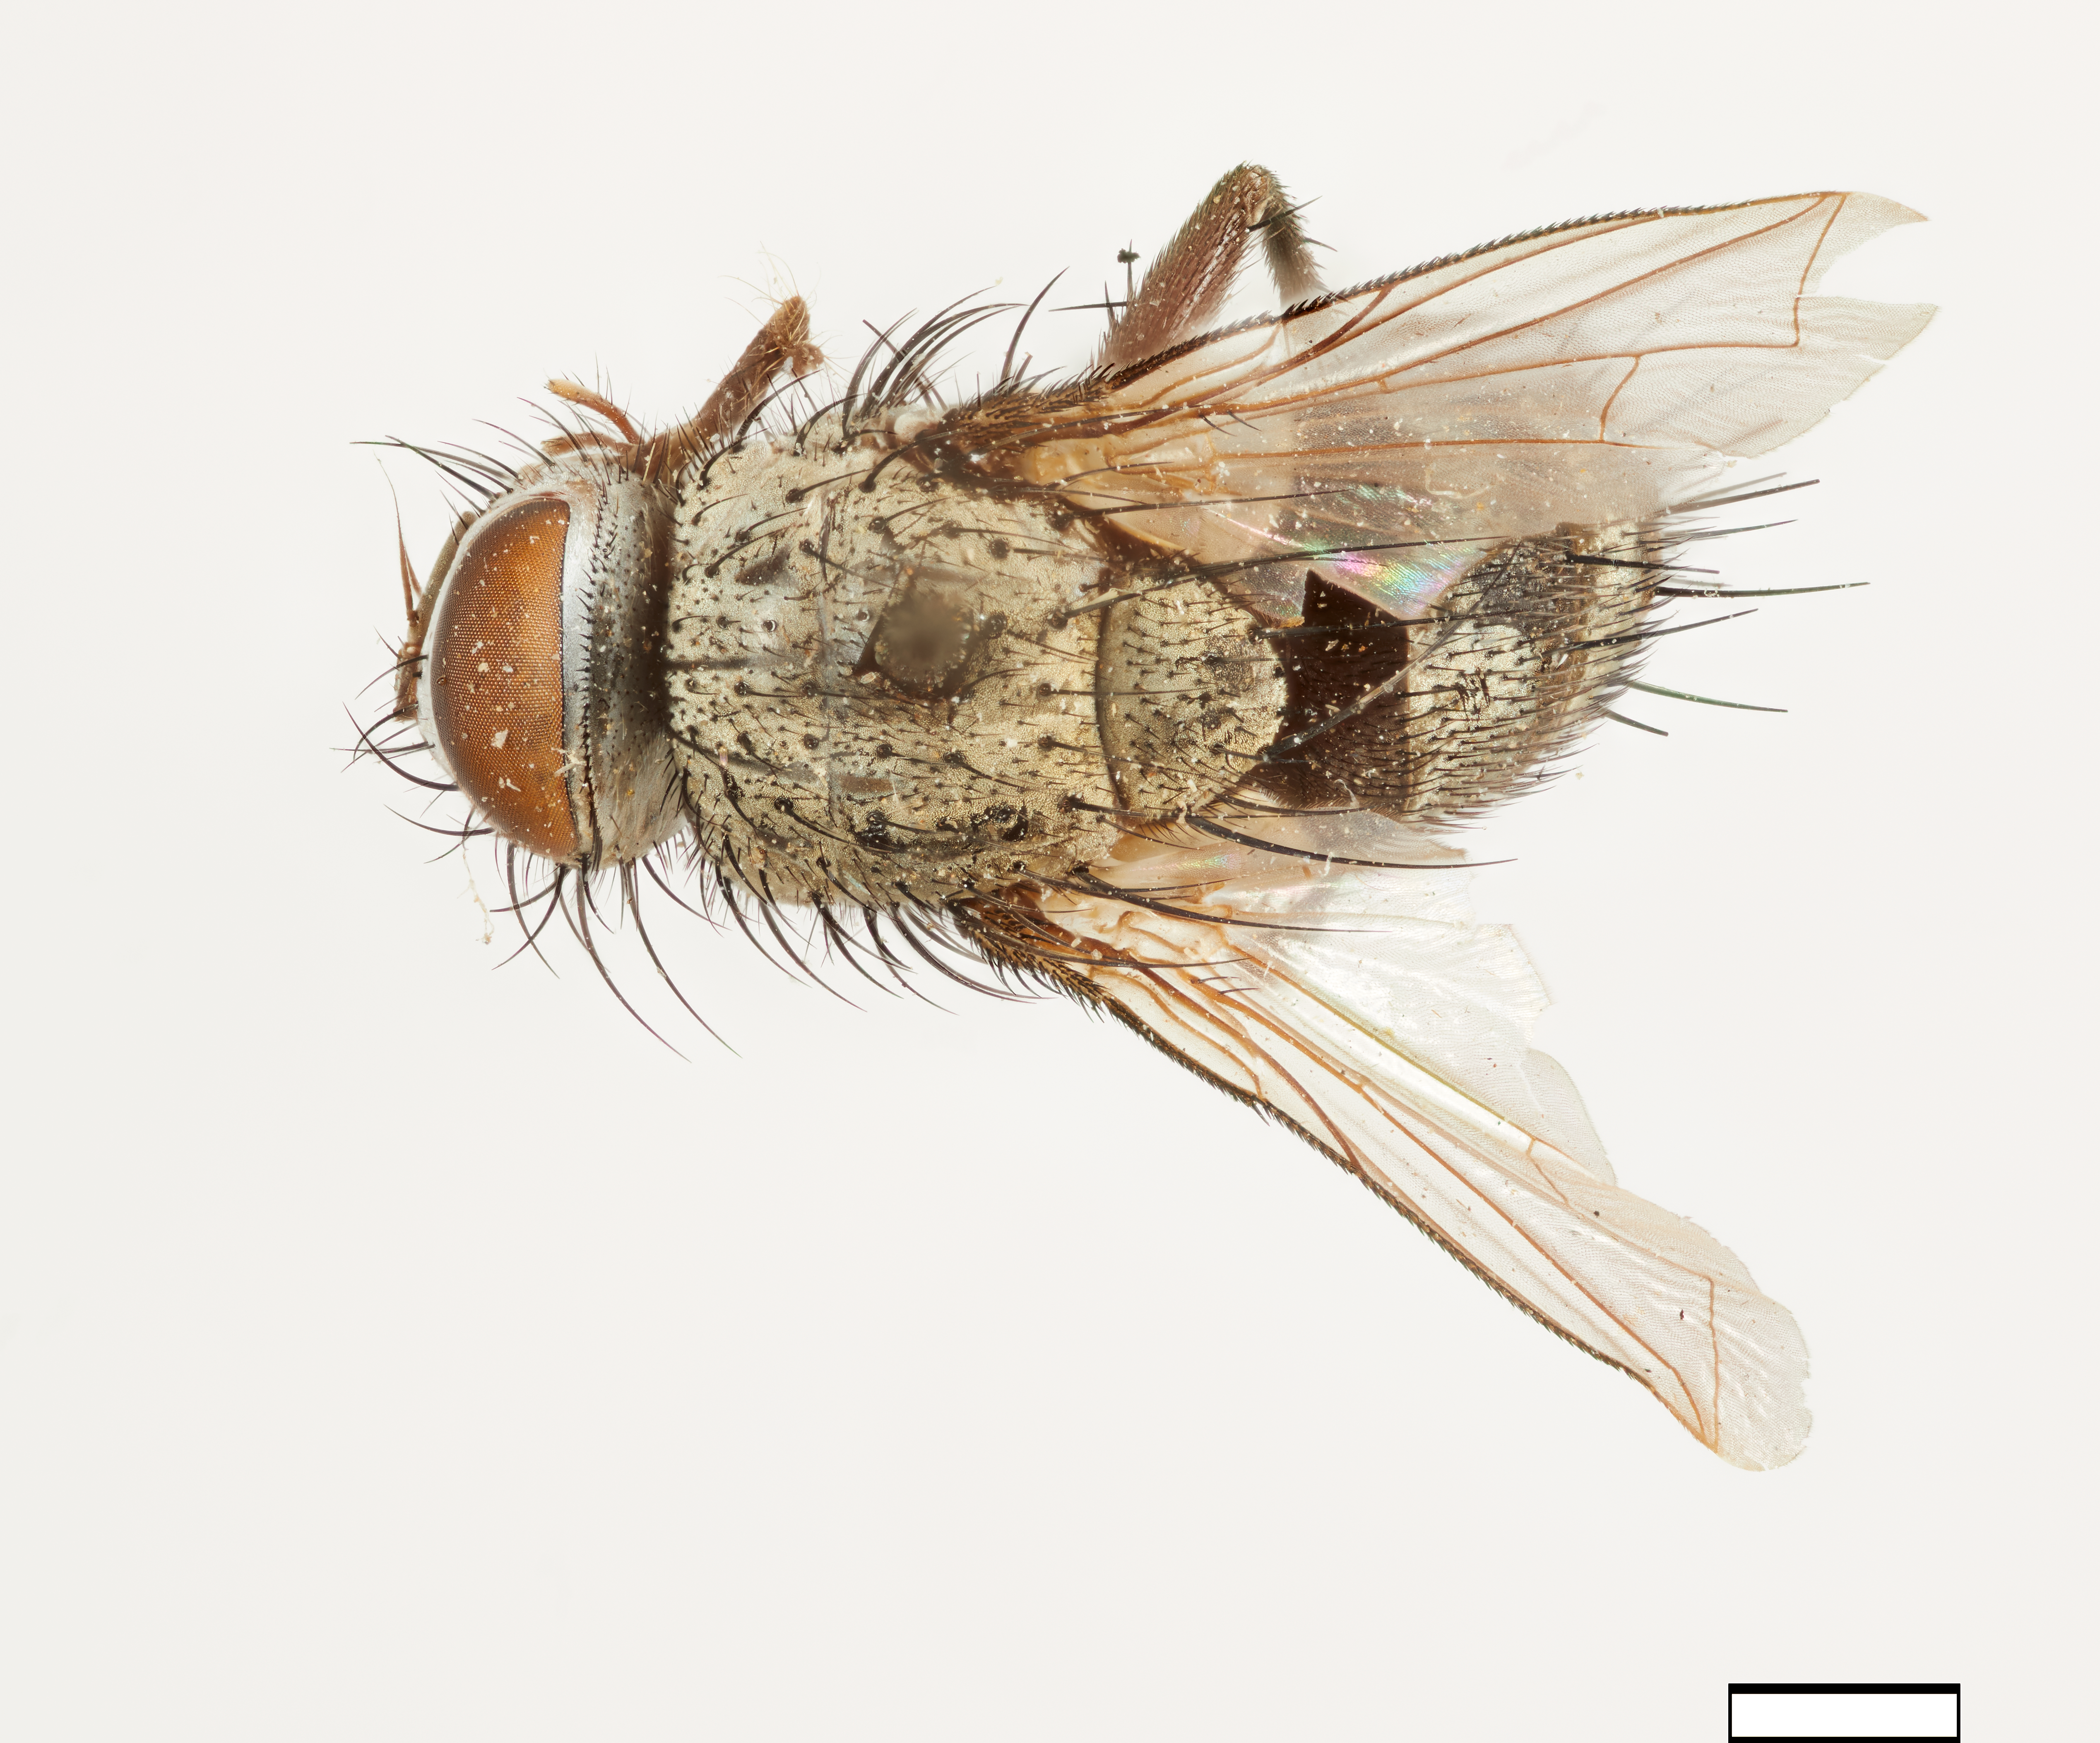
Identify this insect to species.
Sturmia pilatei
